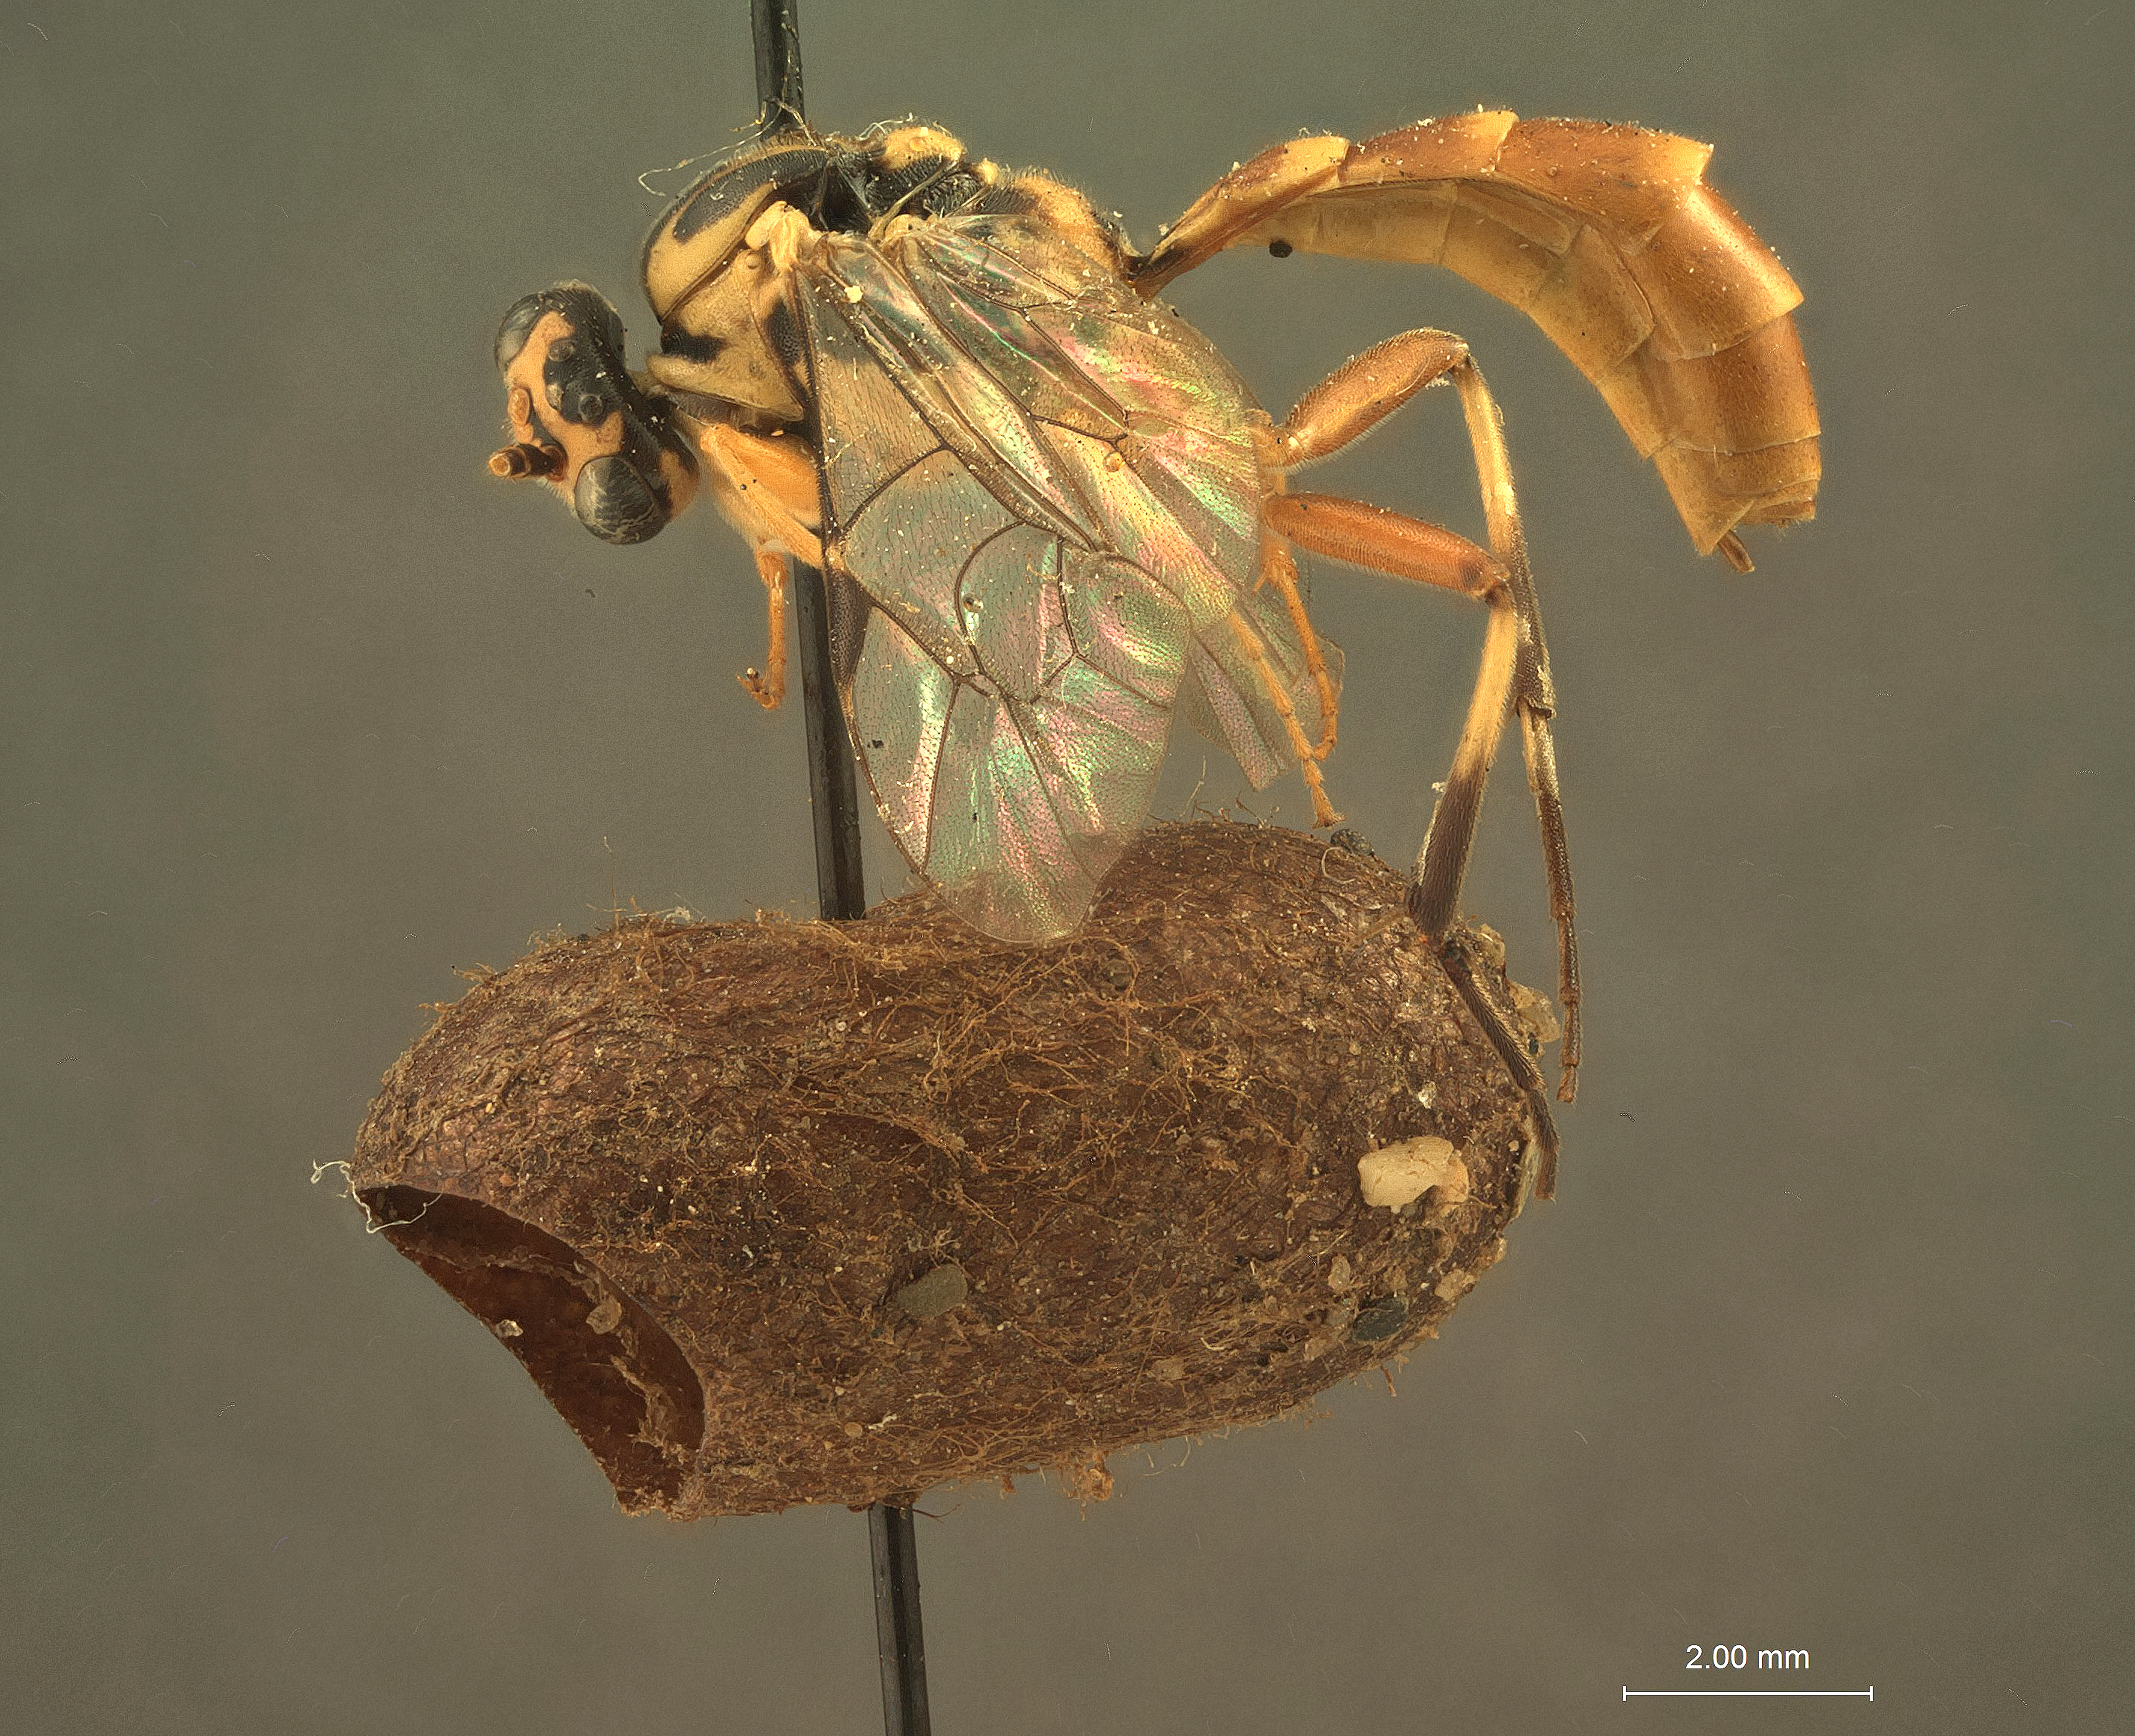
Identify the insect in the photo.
Lagarotis diprioni
